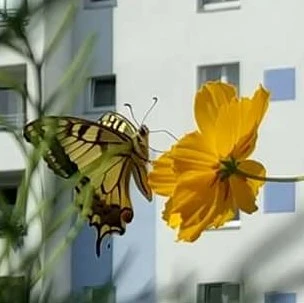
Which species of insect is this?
Papilio machaon
